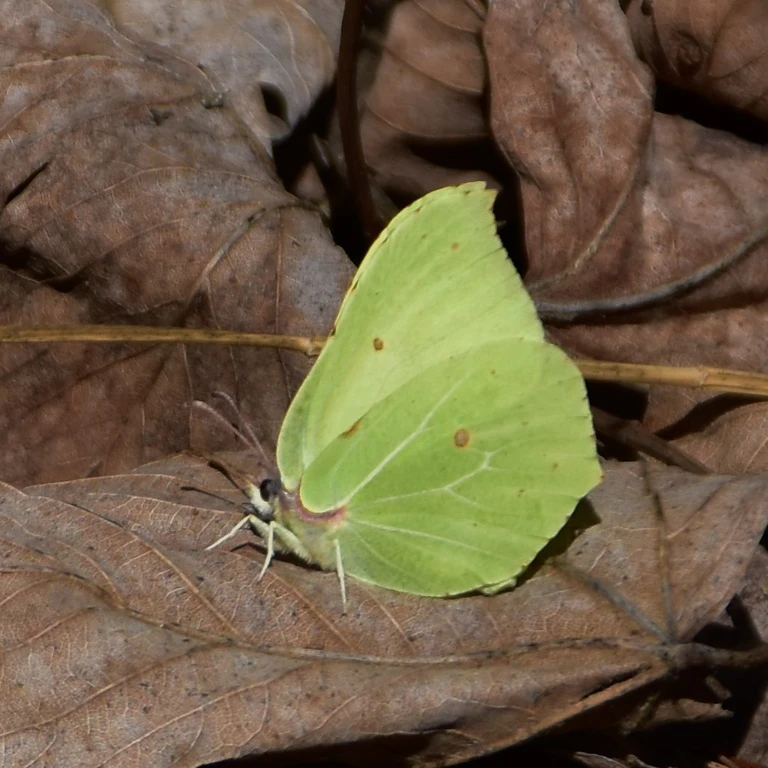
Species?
Gonepteryx rhamni
